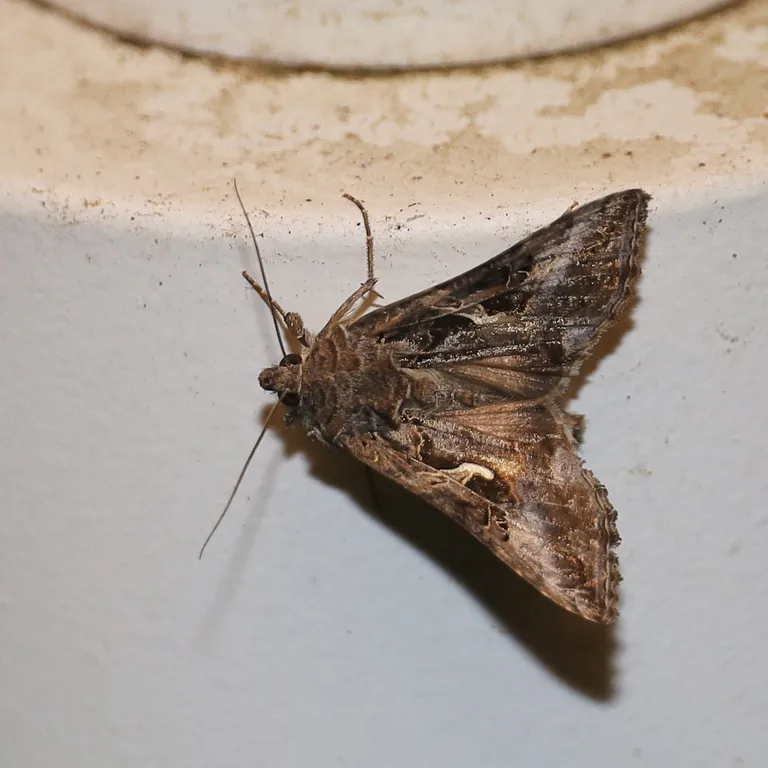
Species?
Autographa gamma
